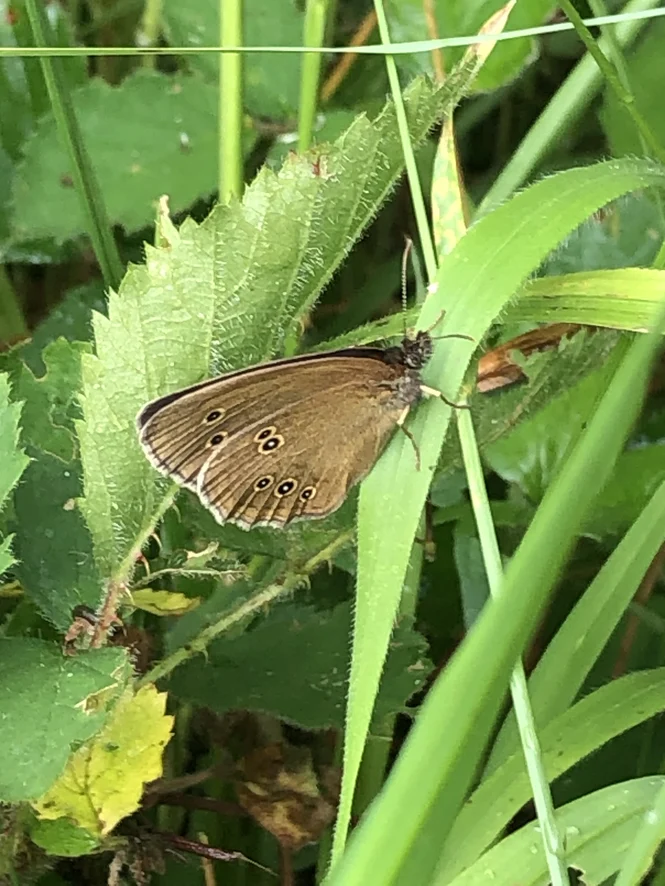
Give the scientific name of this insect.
Aphantopus hyperantus
